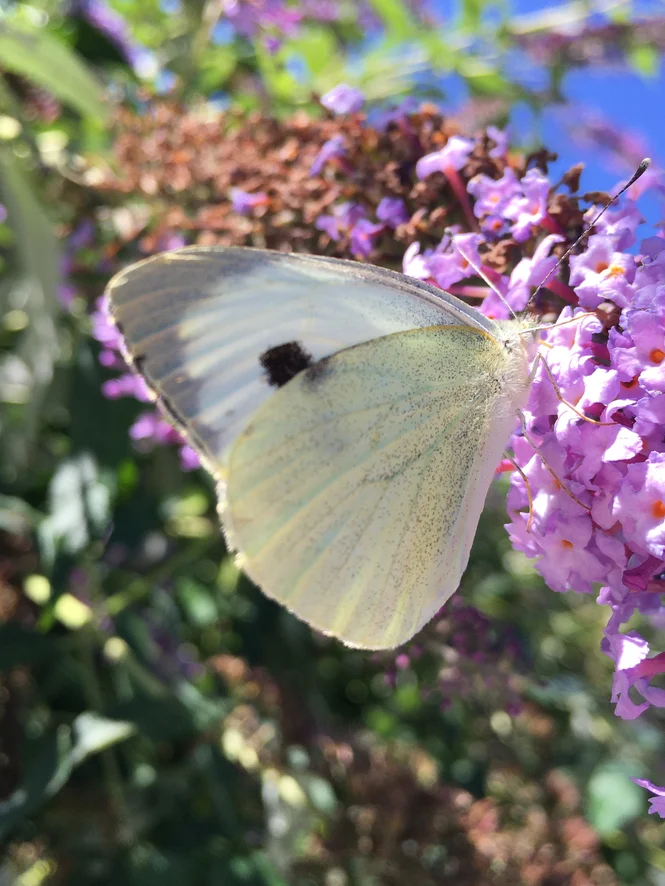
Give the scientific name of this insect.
Pieris brassicae
